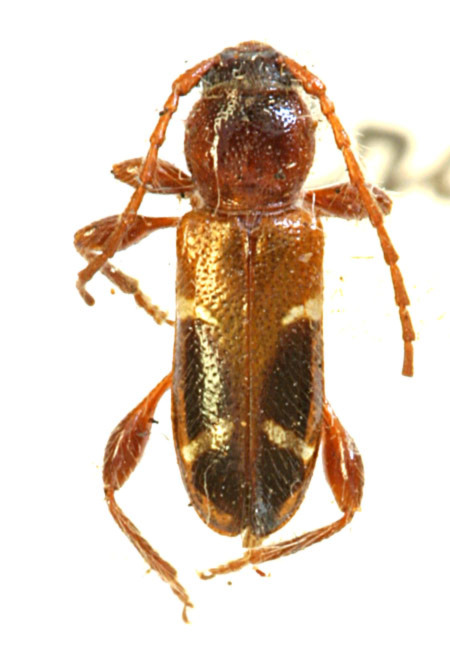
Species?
Phymatodes nitidus (also Phymatodina crucialis)
